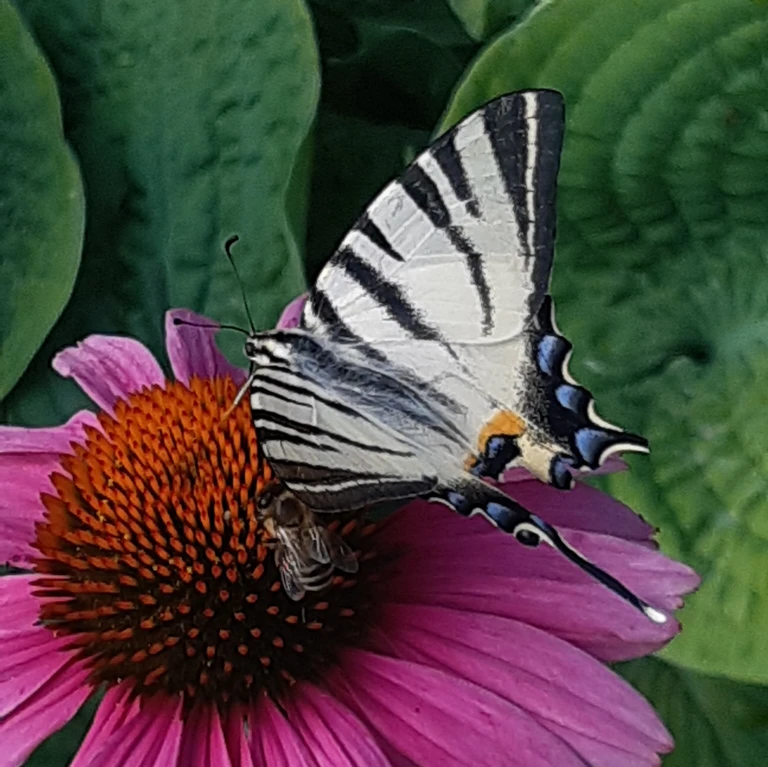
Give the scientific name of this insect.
Iphiclides podalirius
